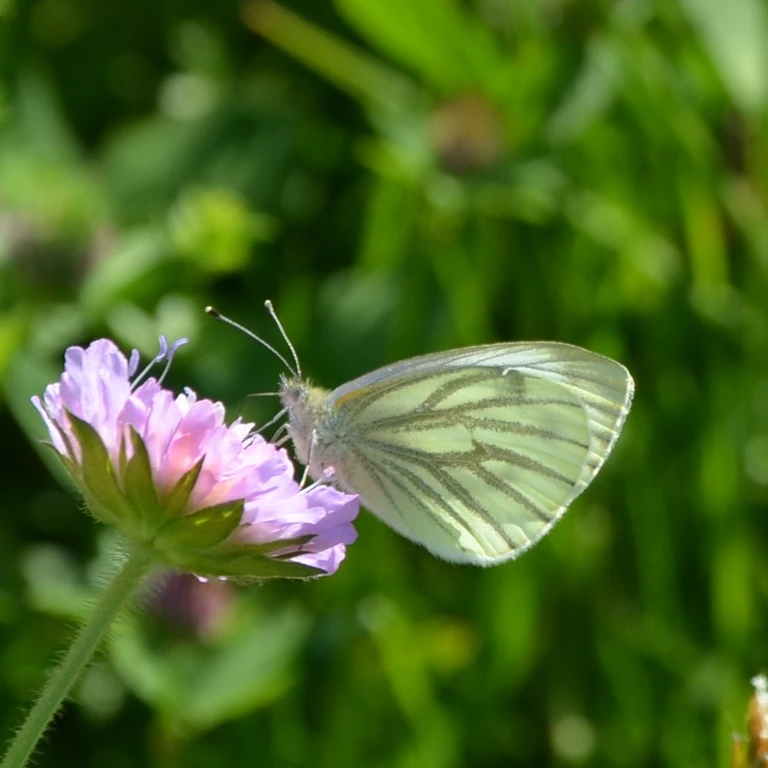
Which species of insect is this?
Pieris napi
